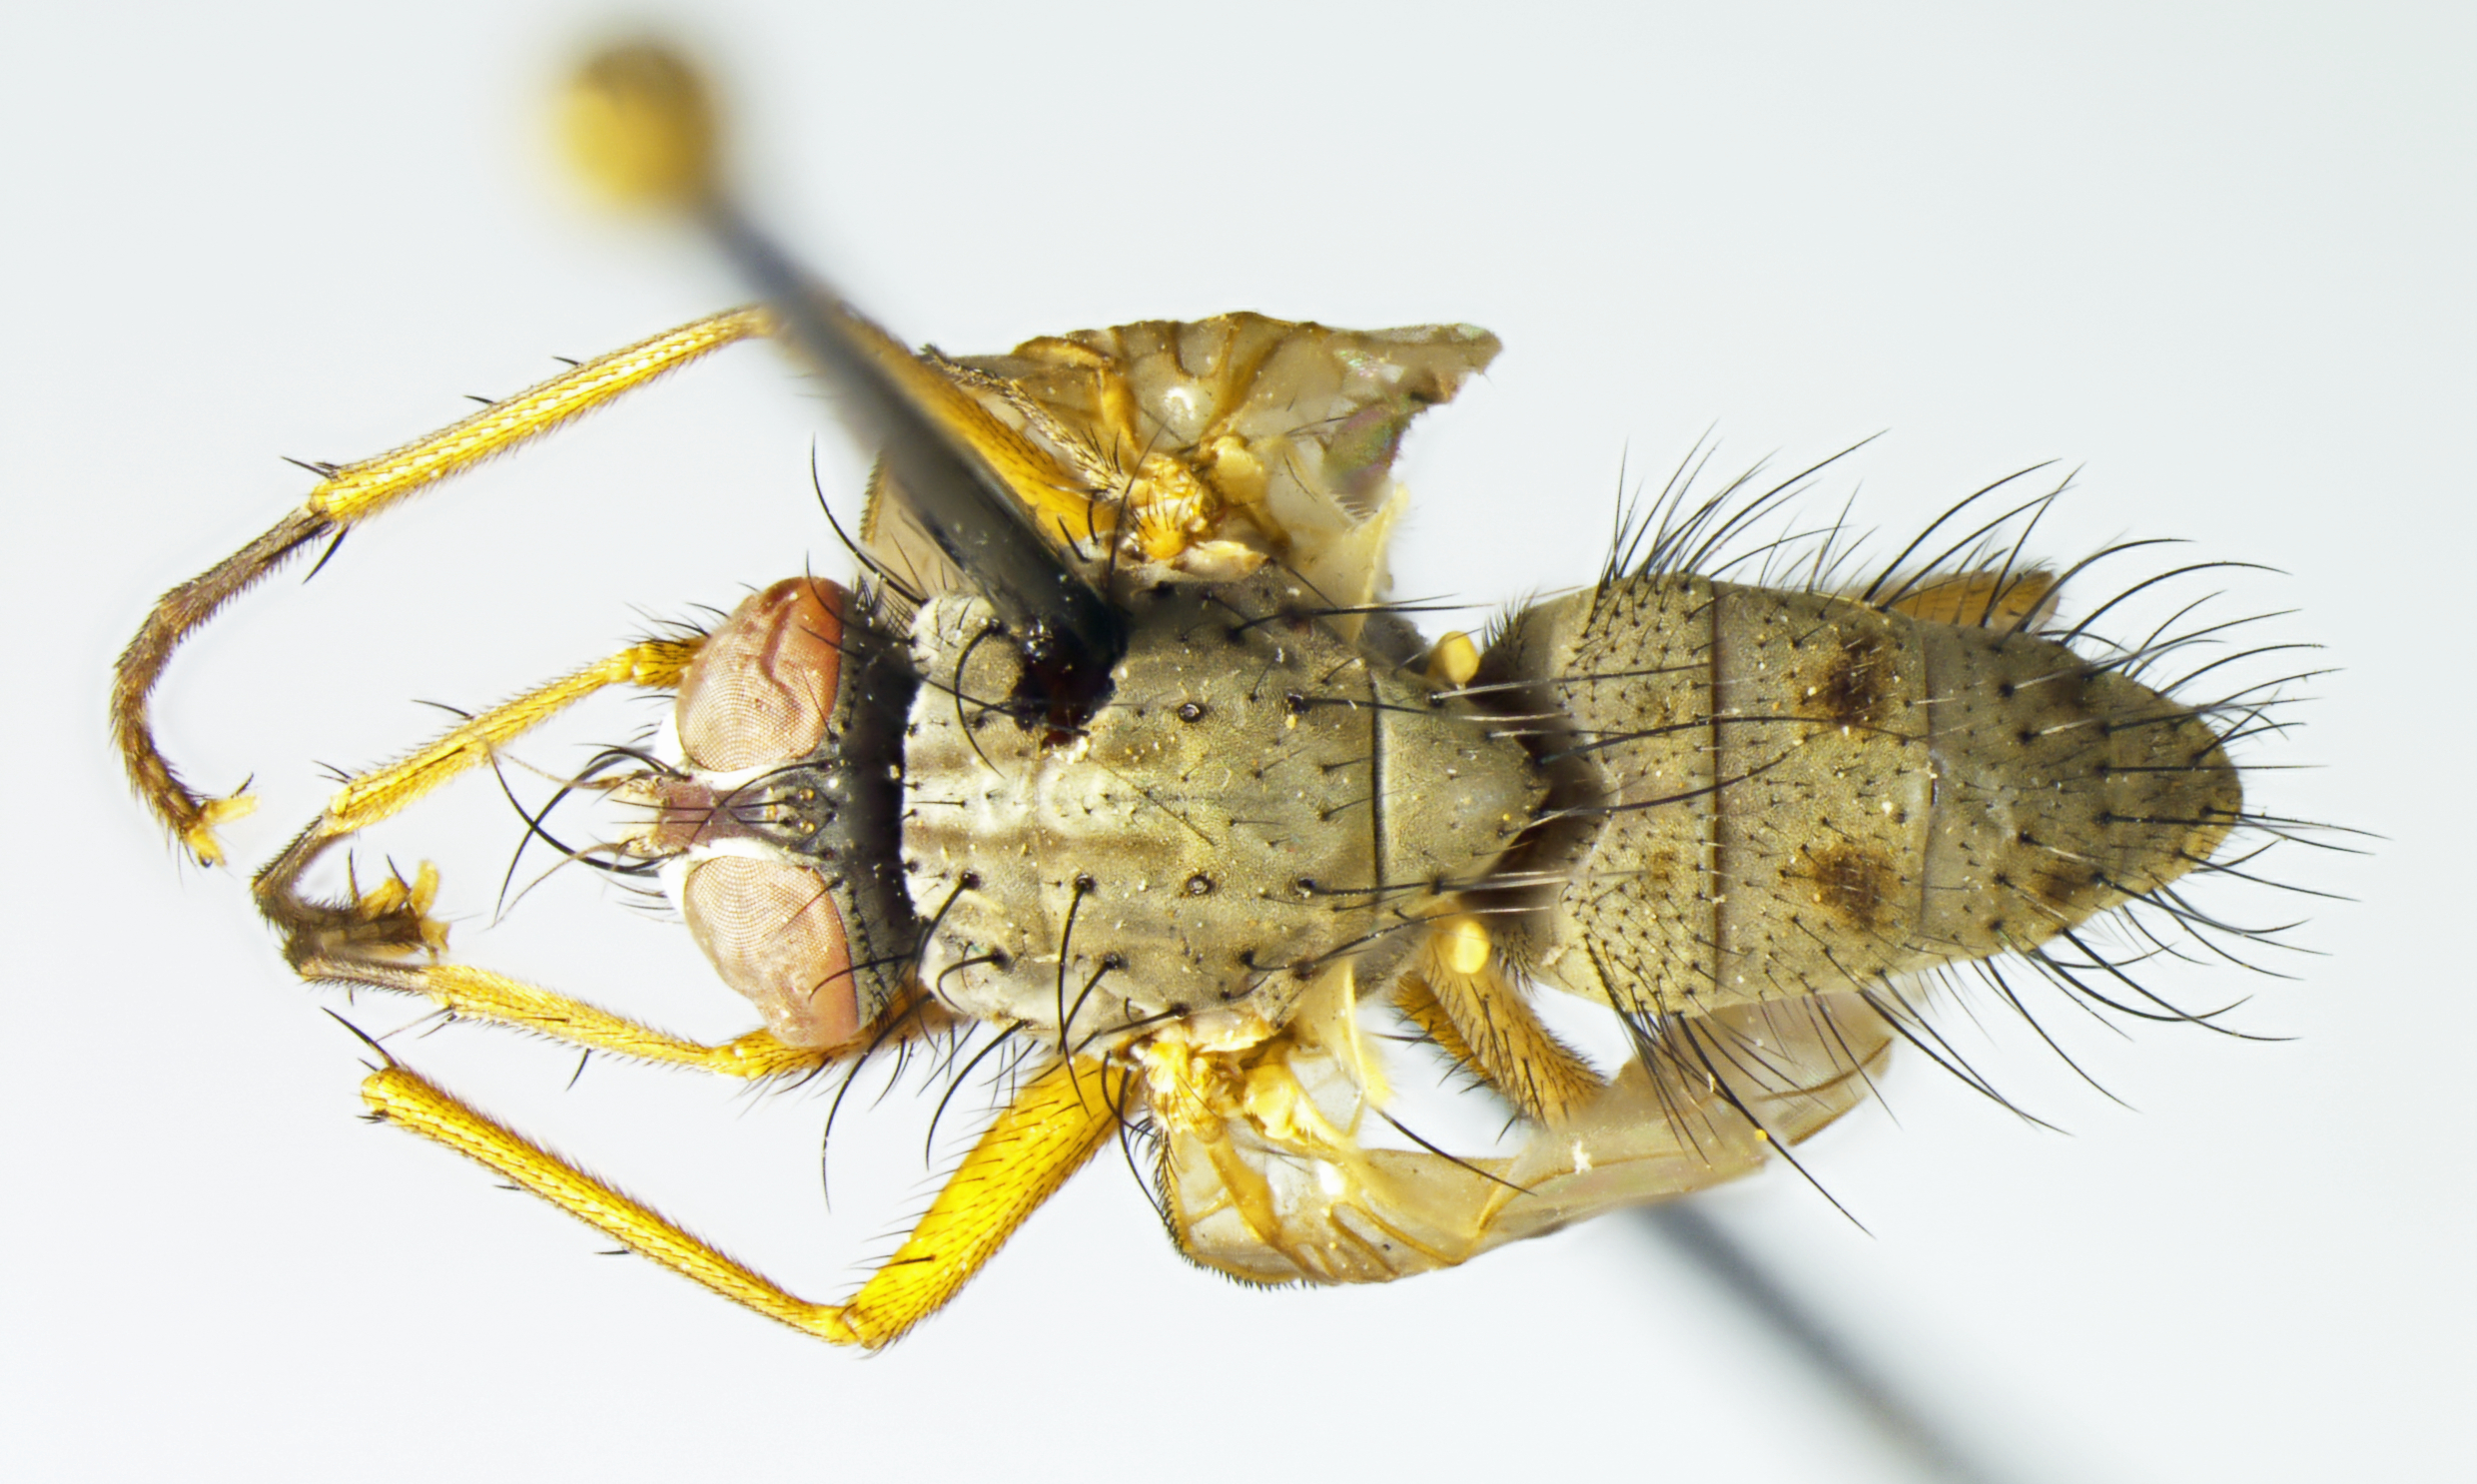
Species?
Helina acrosticalis
